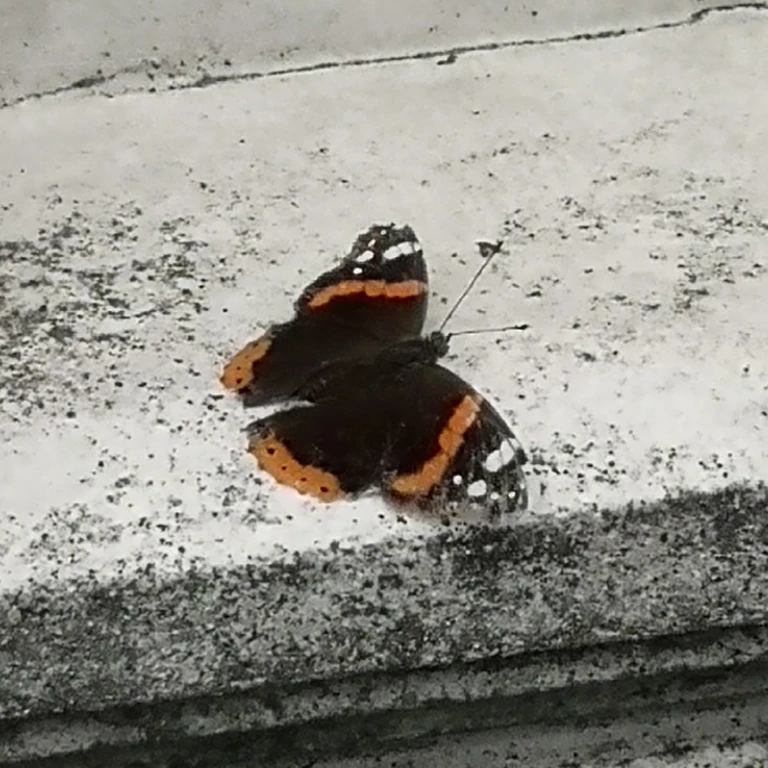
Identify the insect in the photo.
Vanessa atalanta
